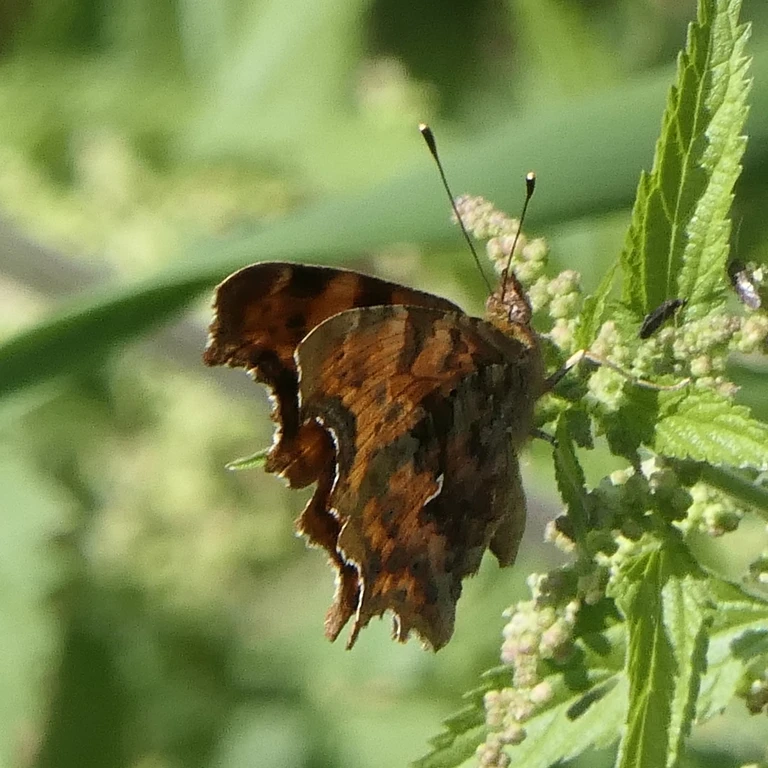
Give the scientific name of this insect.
Polygonia c-album
